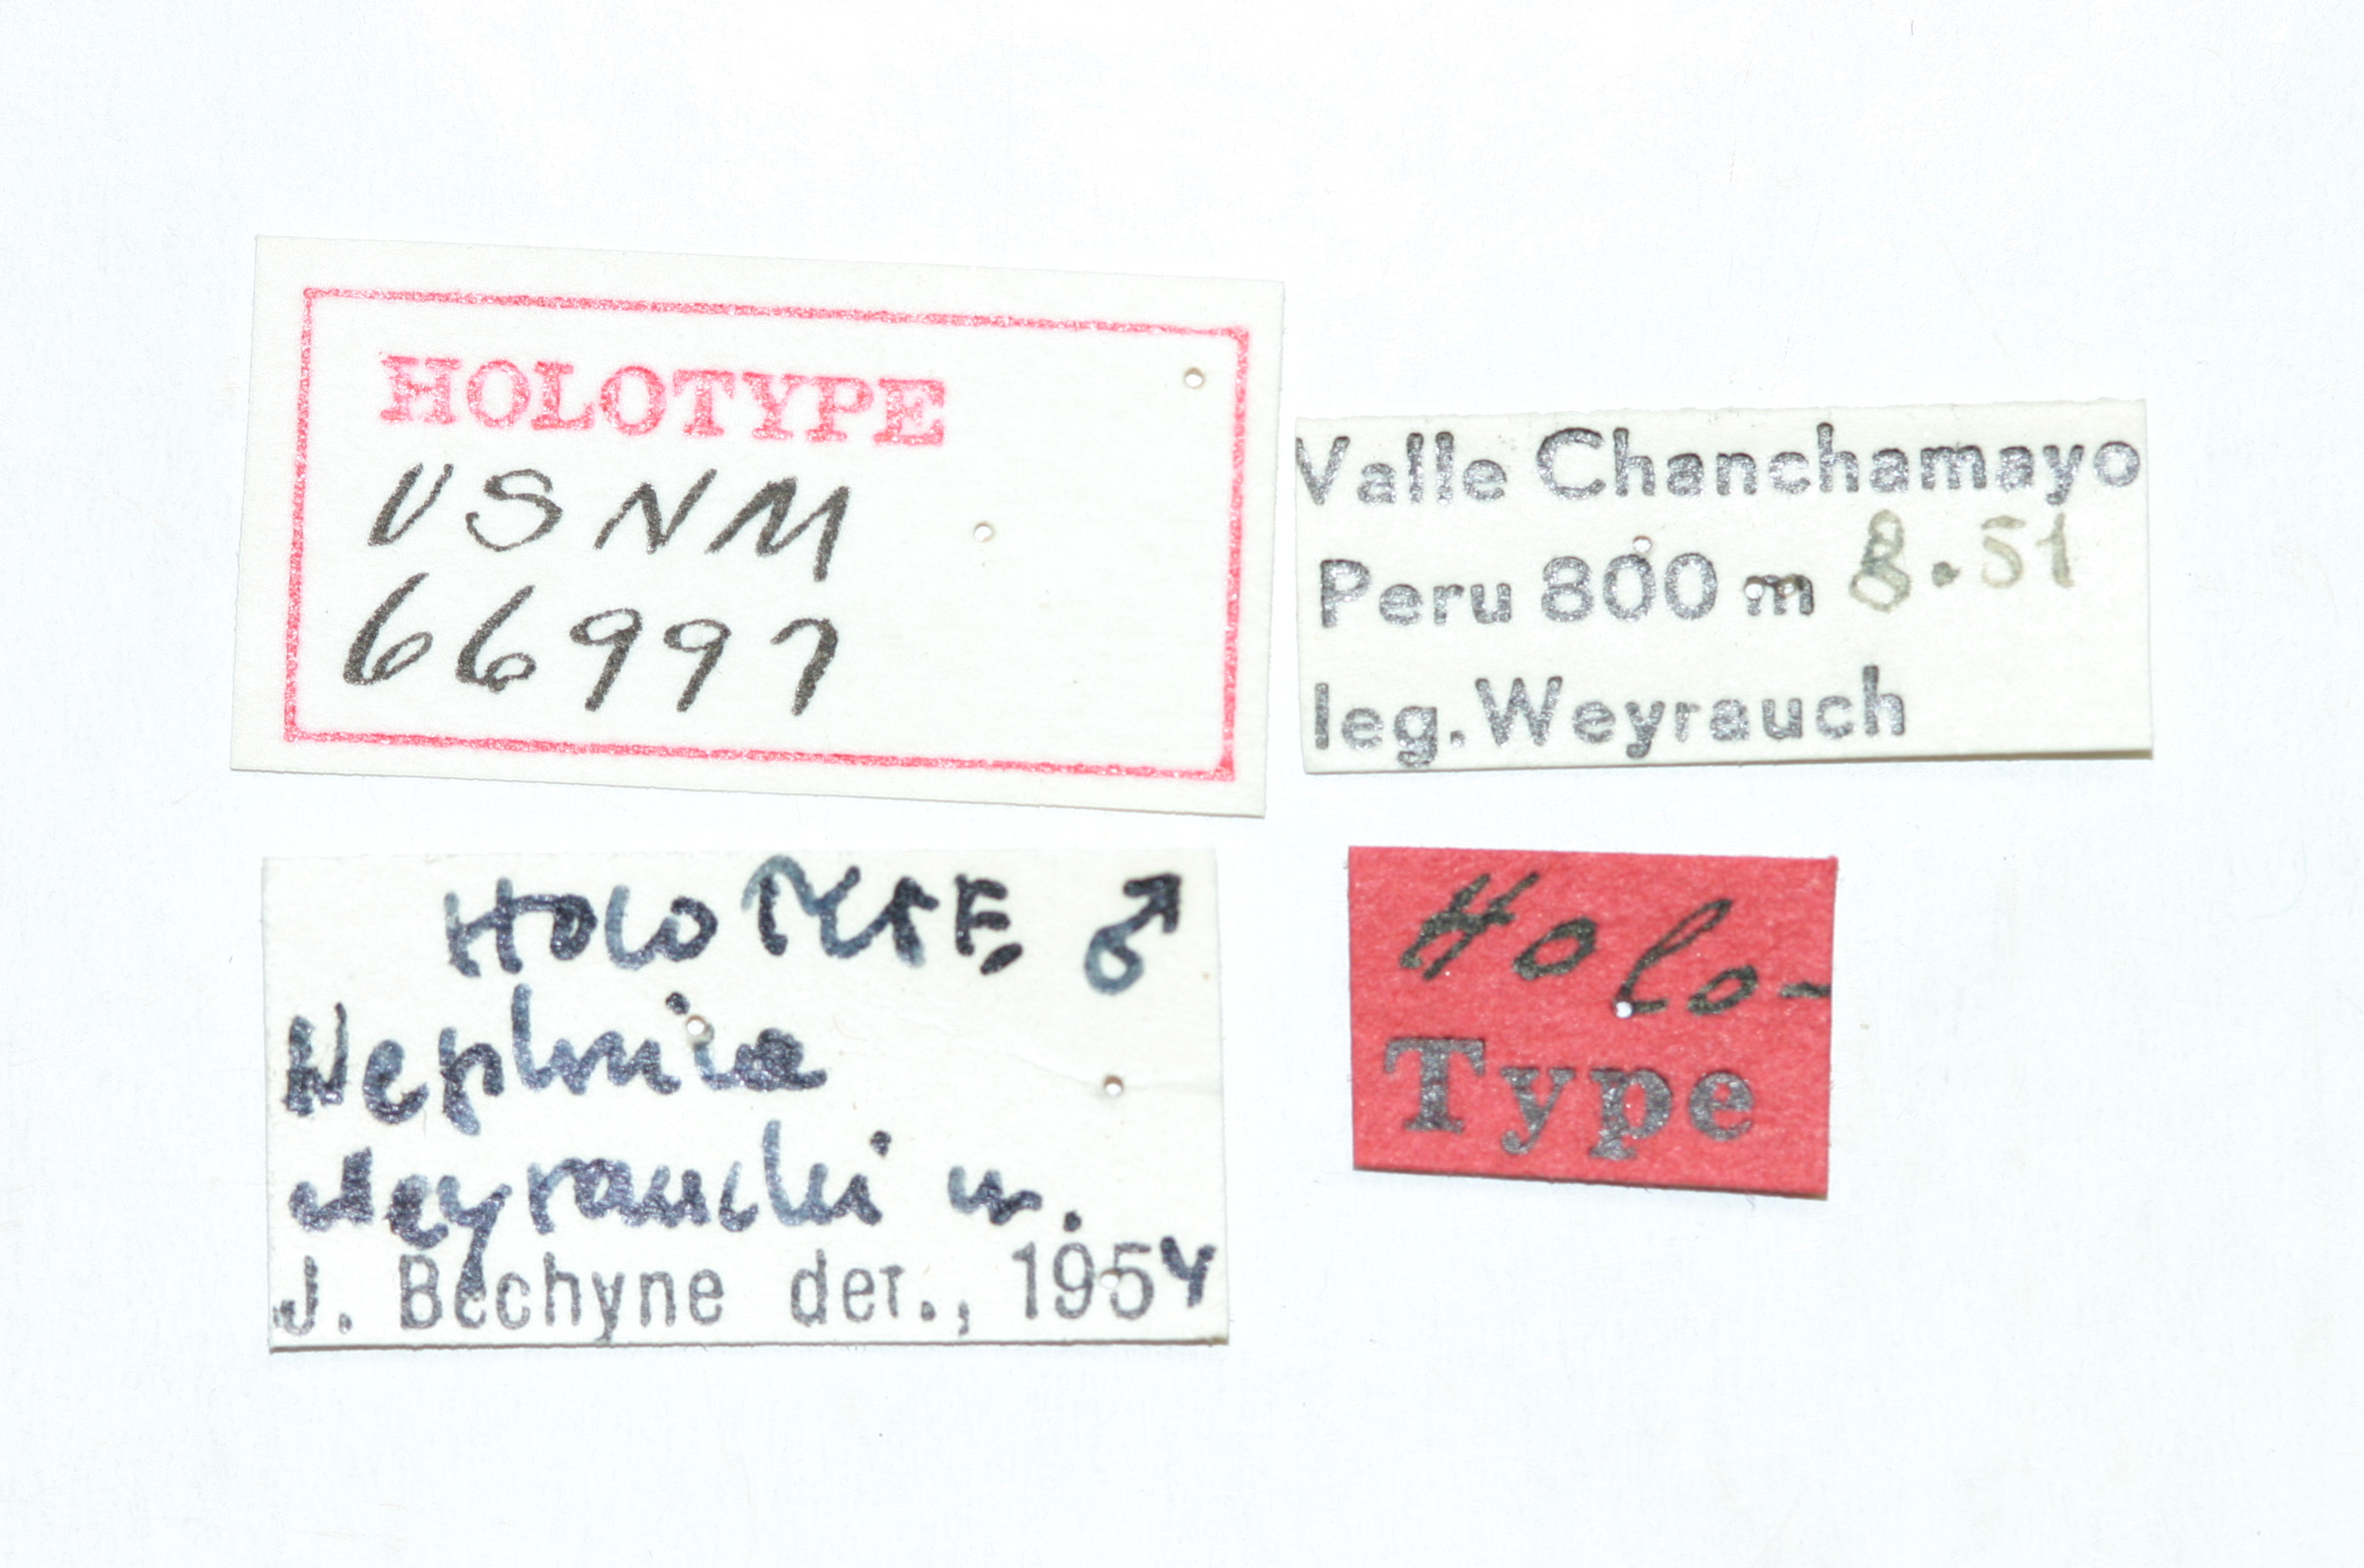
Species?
Nephrica weyrauchi
